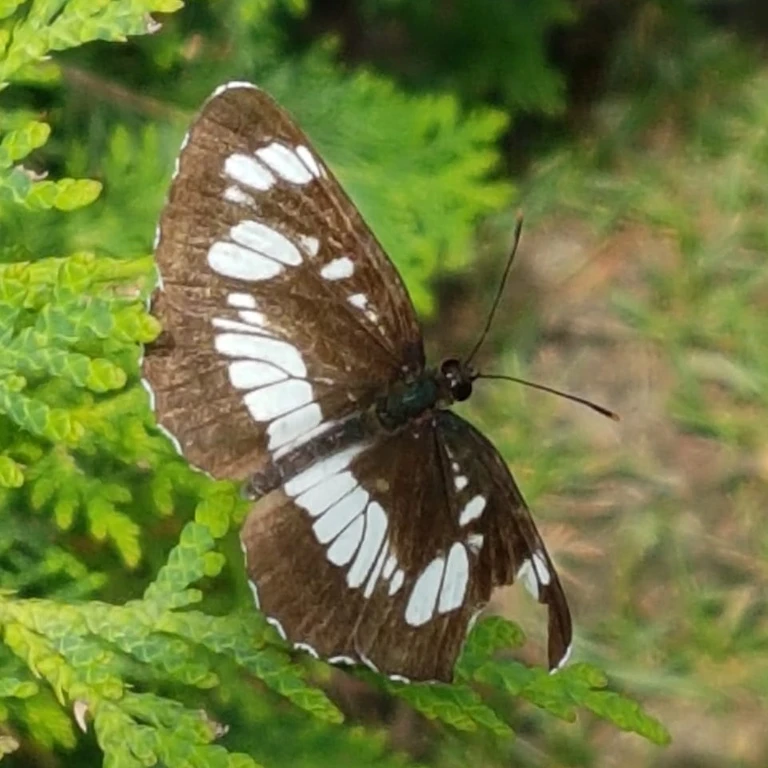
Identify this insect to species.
Neptis rivularis
